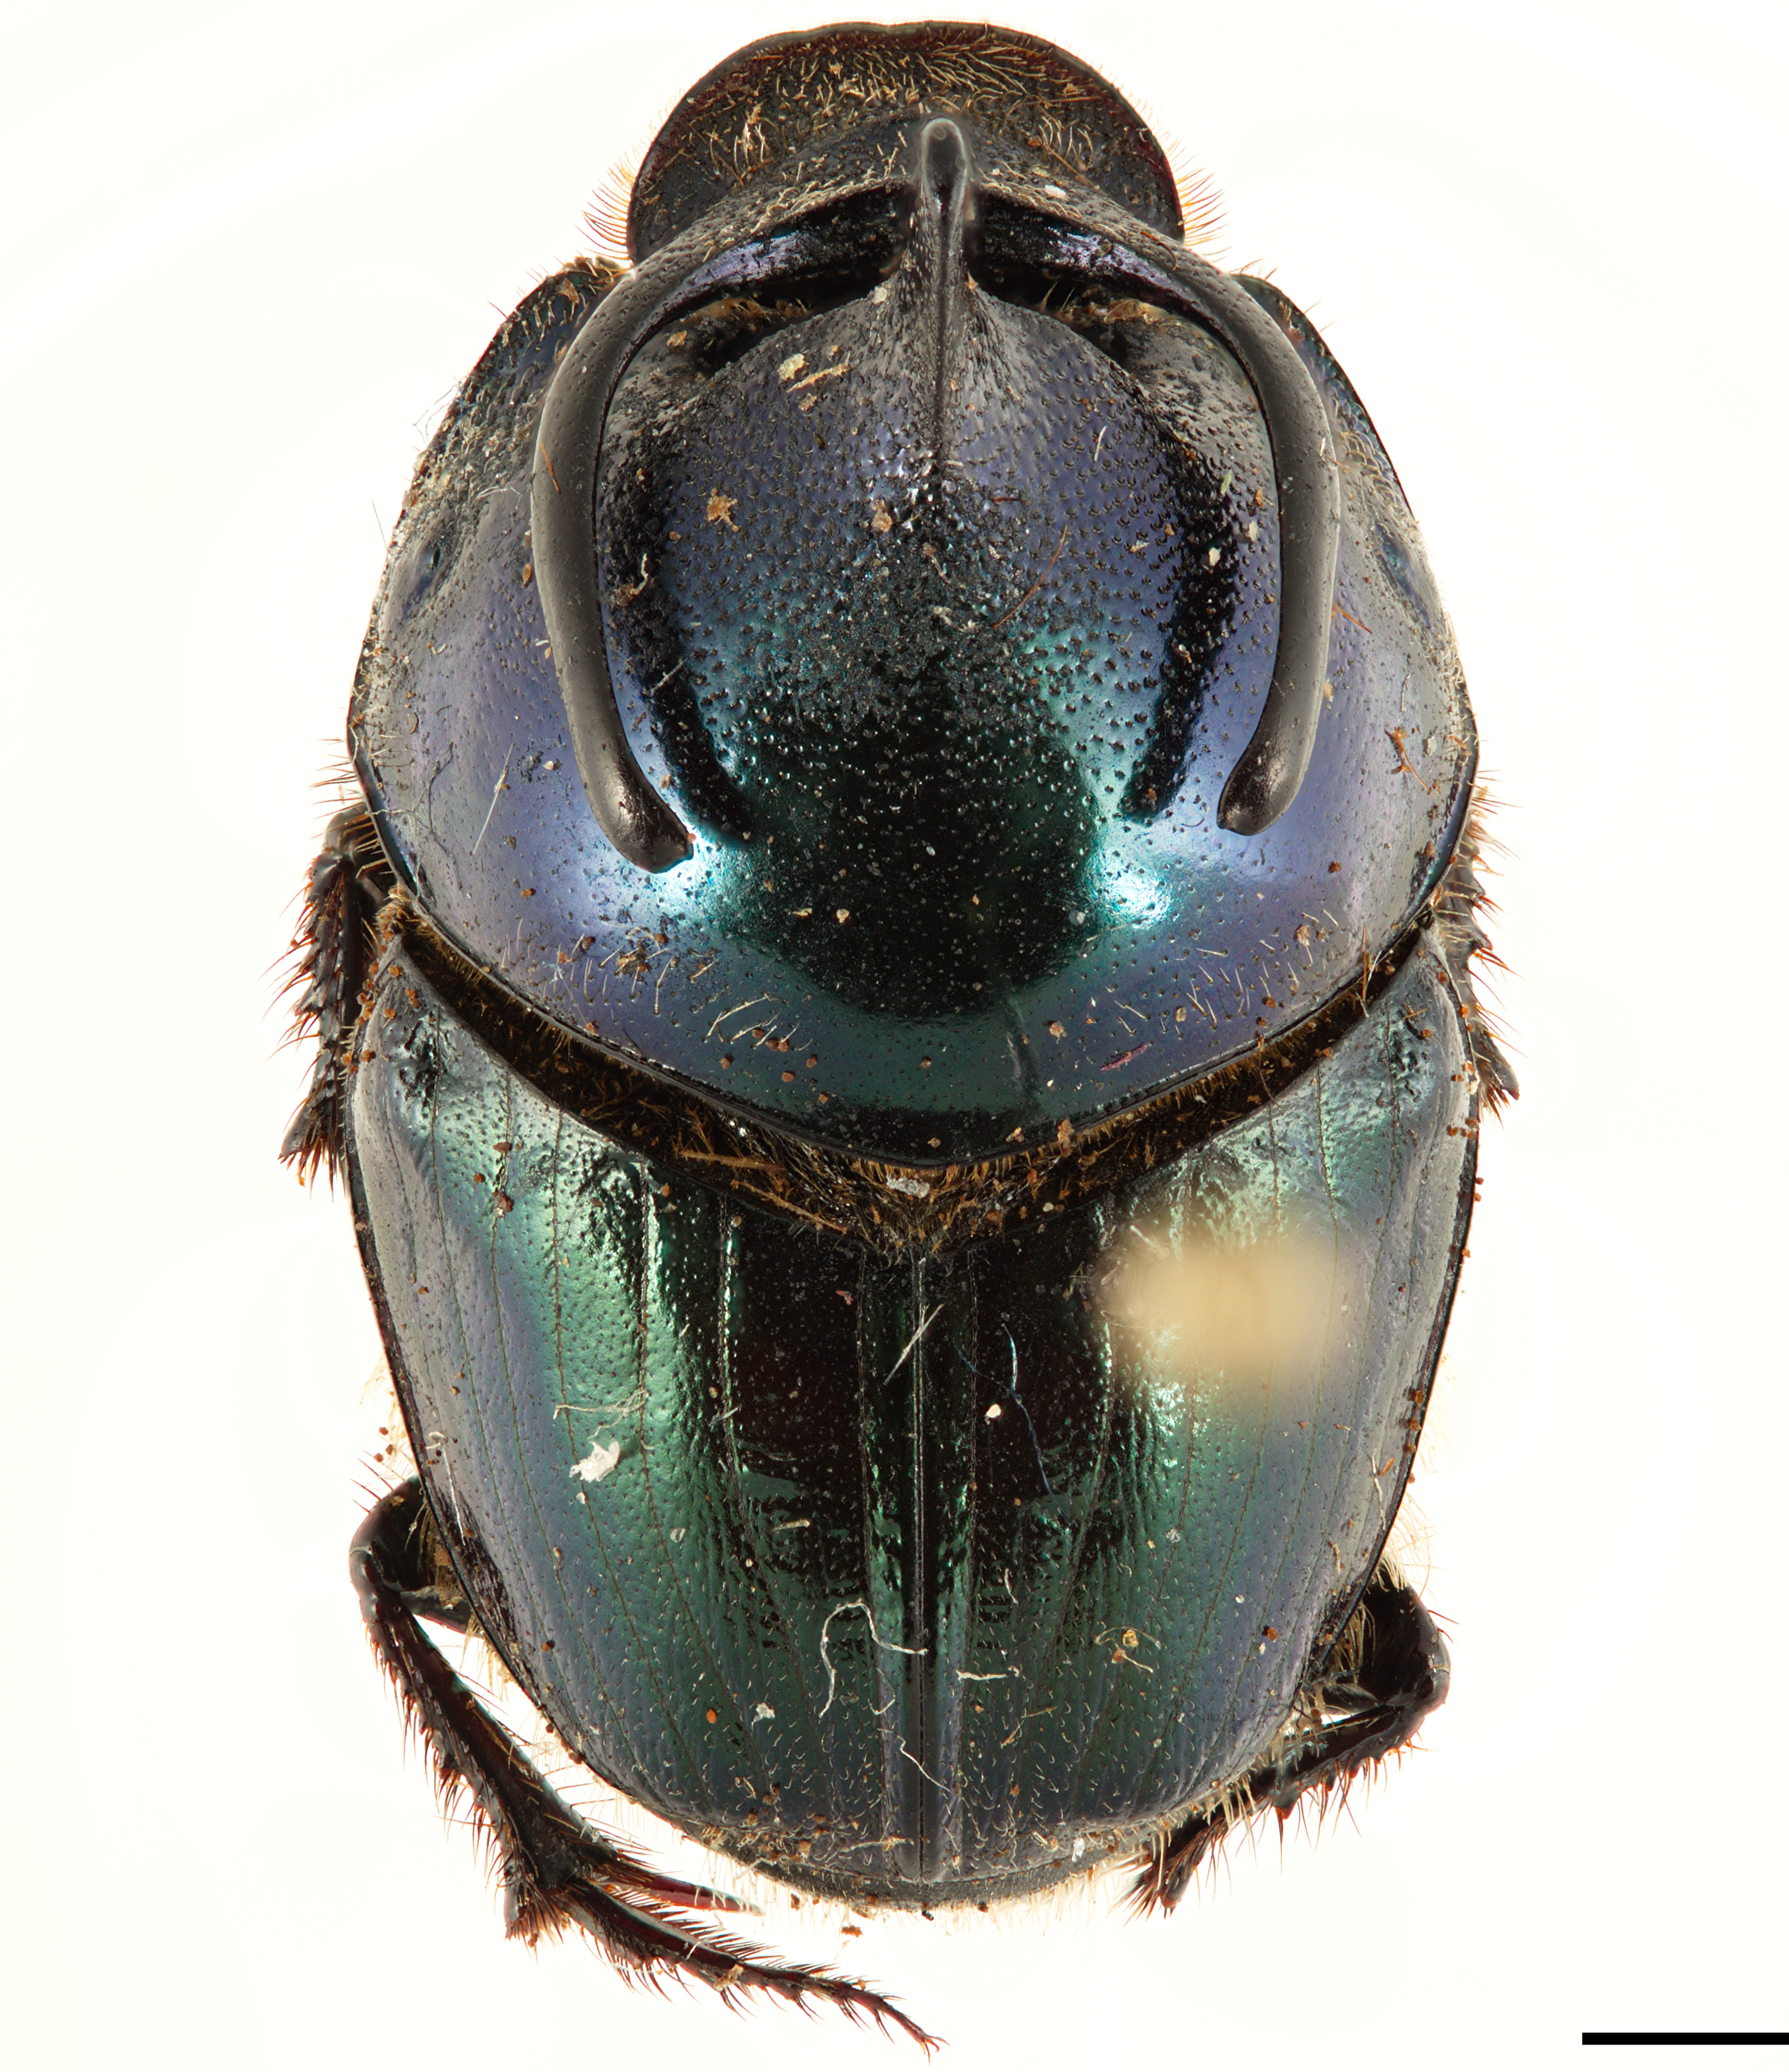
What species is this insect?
Onthophagus nigricornis
